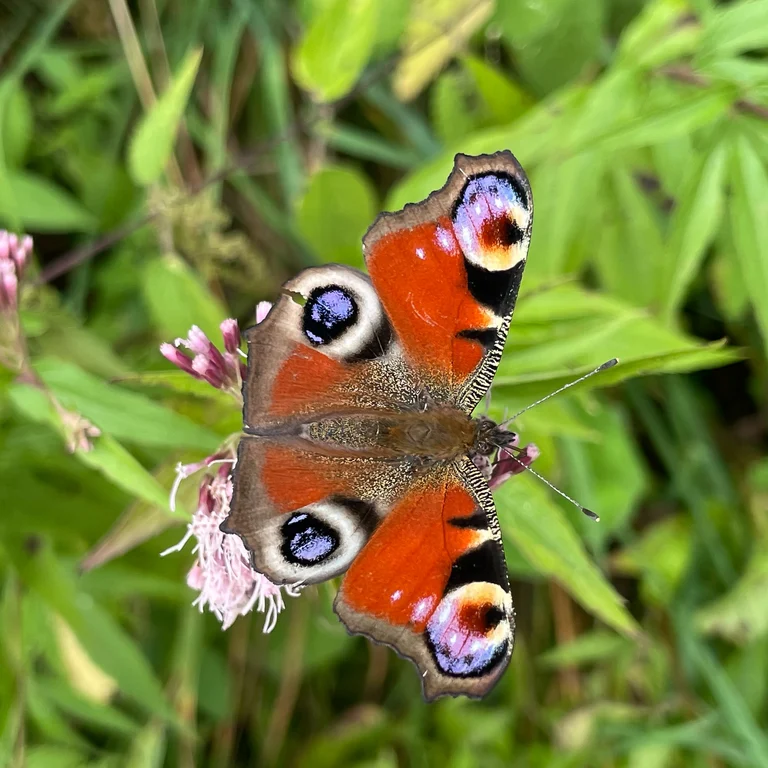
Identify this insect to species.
Aglais io
